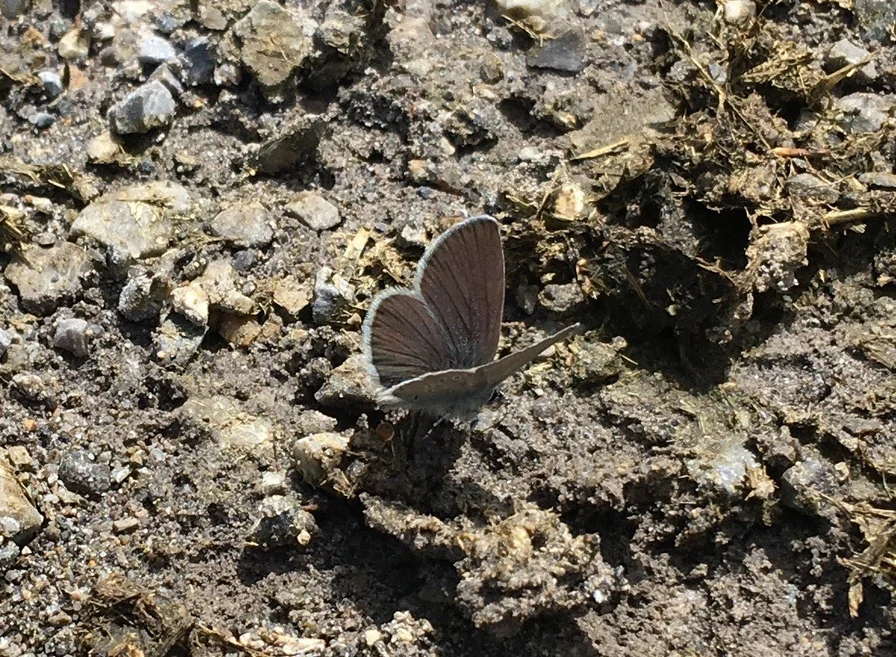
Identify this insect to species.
Cupido minimus
